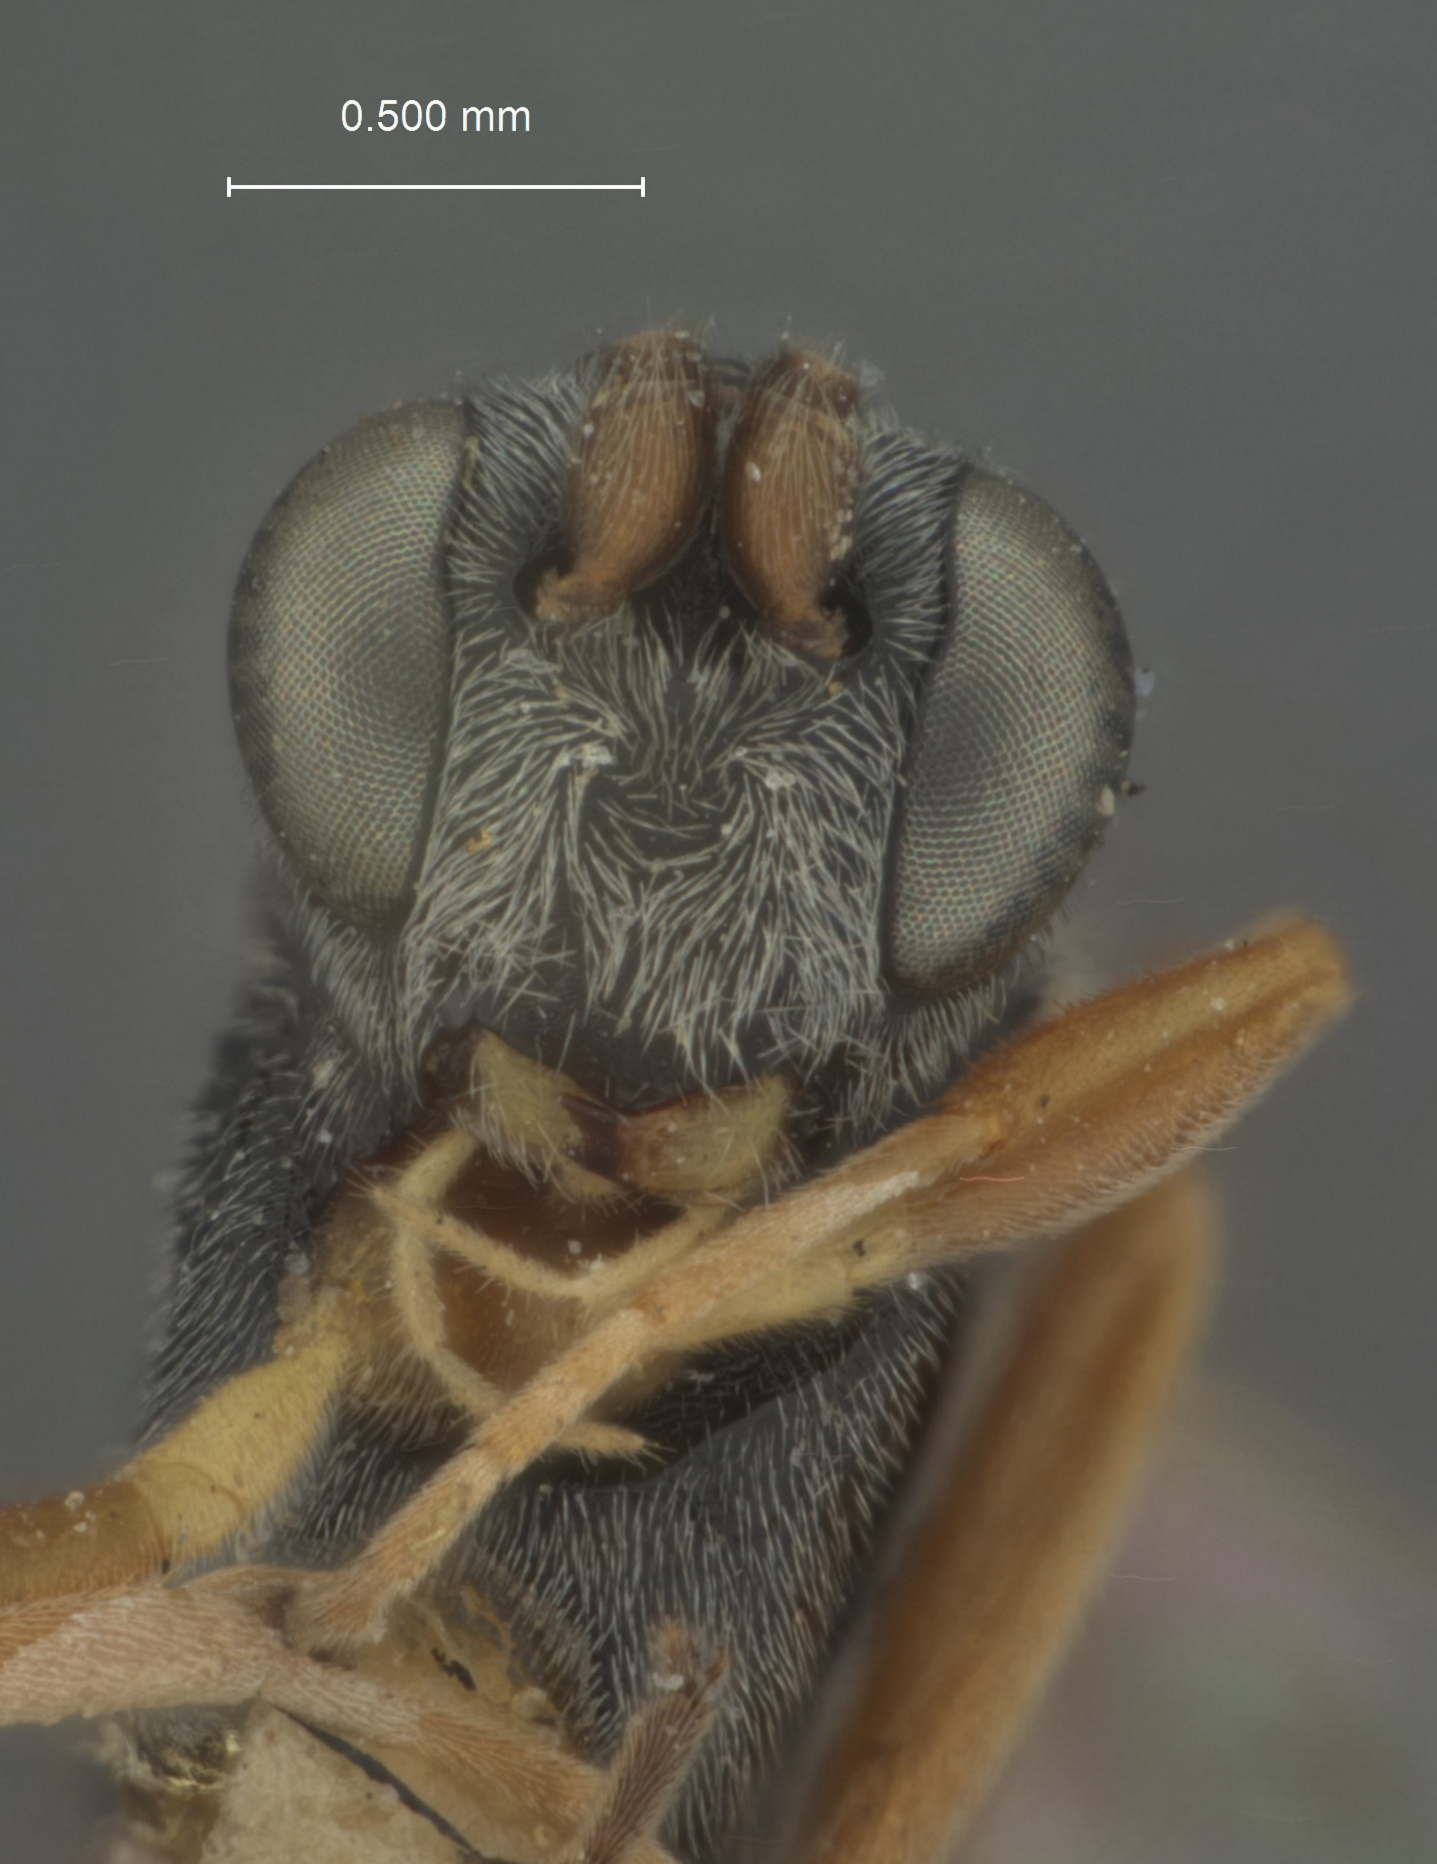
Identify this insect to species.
Limneria nephelodis
